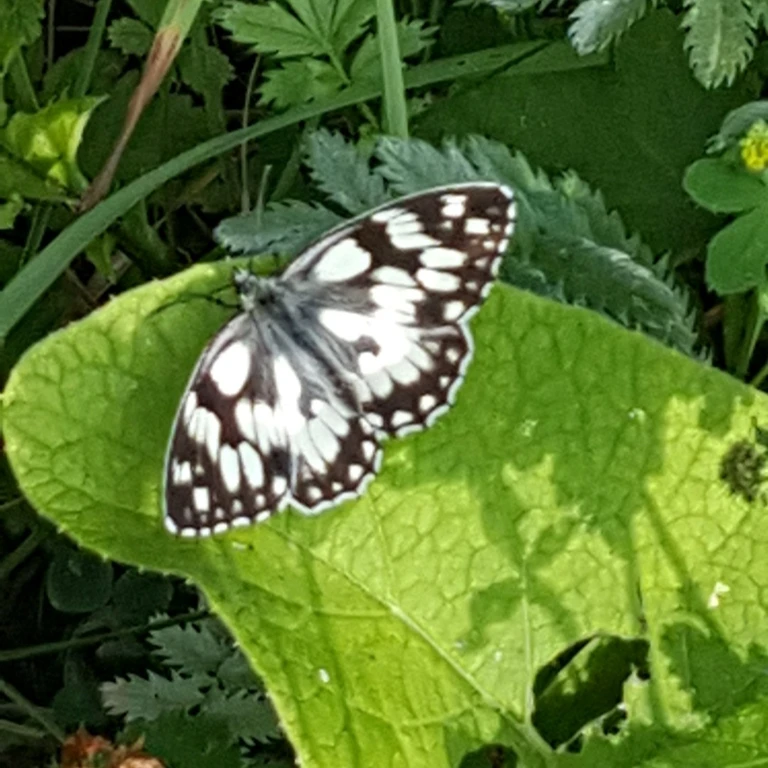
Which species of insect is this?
Melanargia galathea
